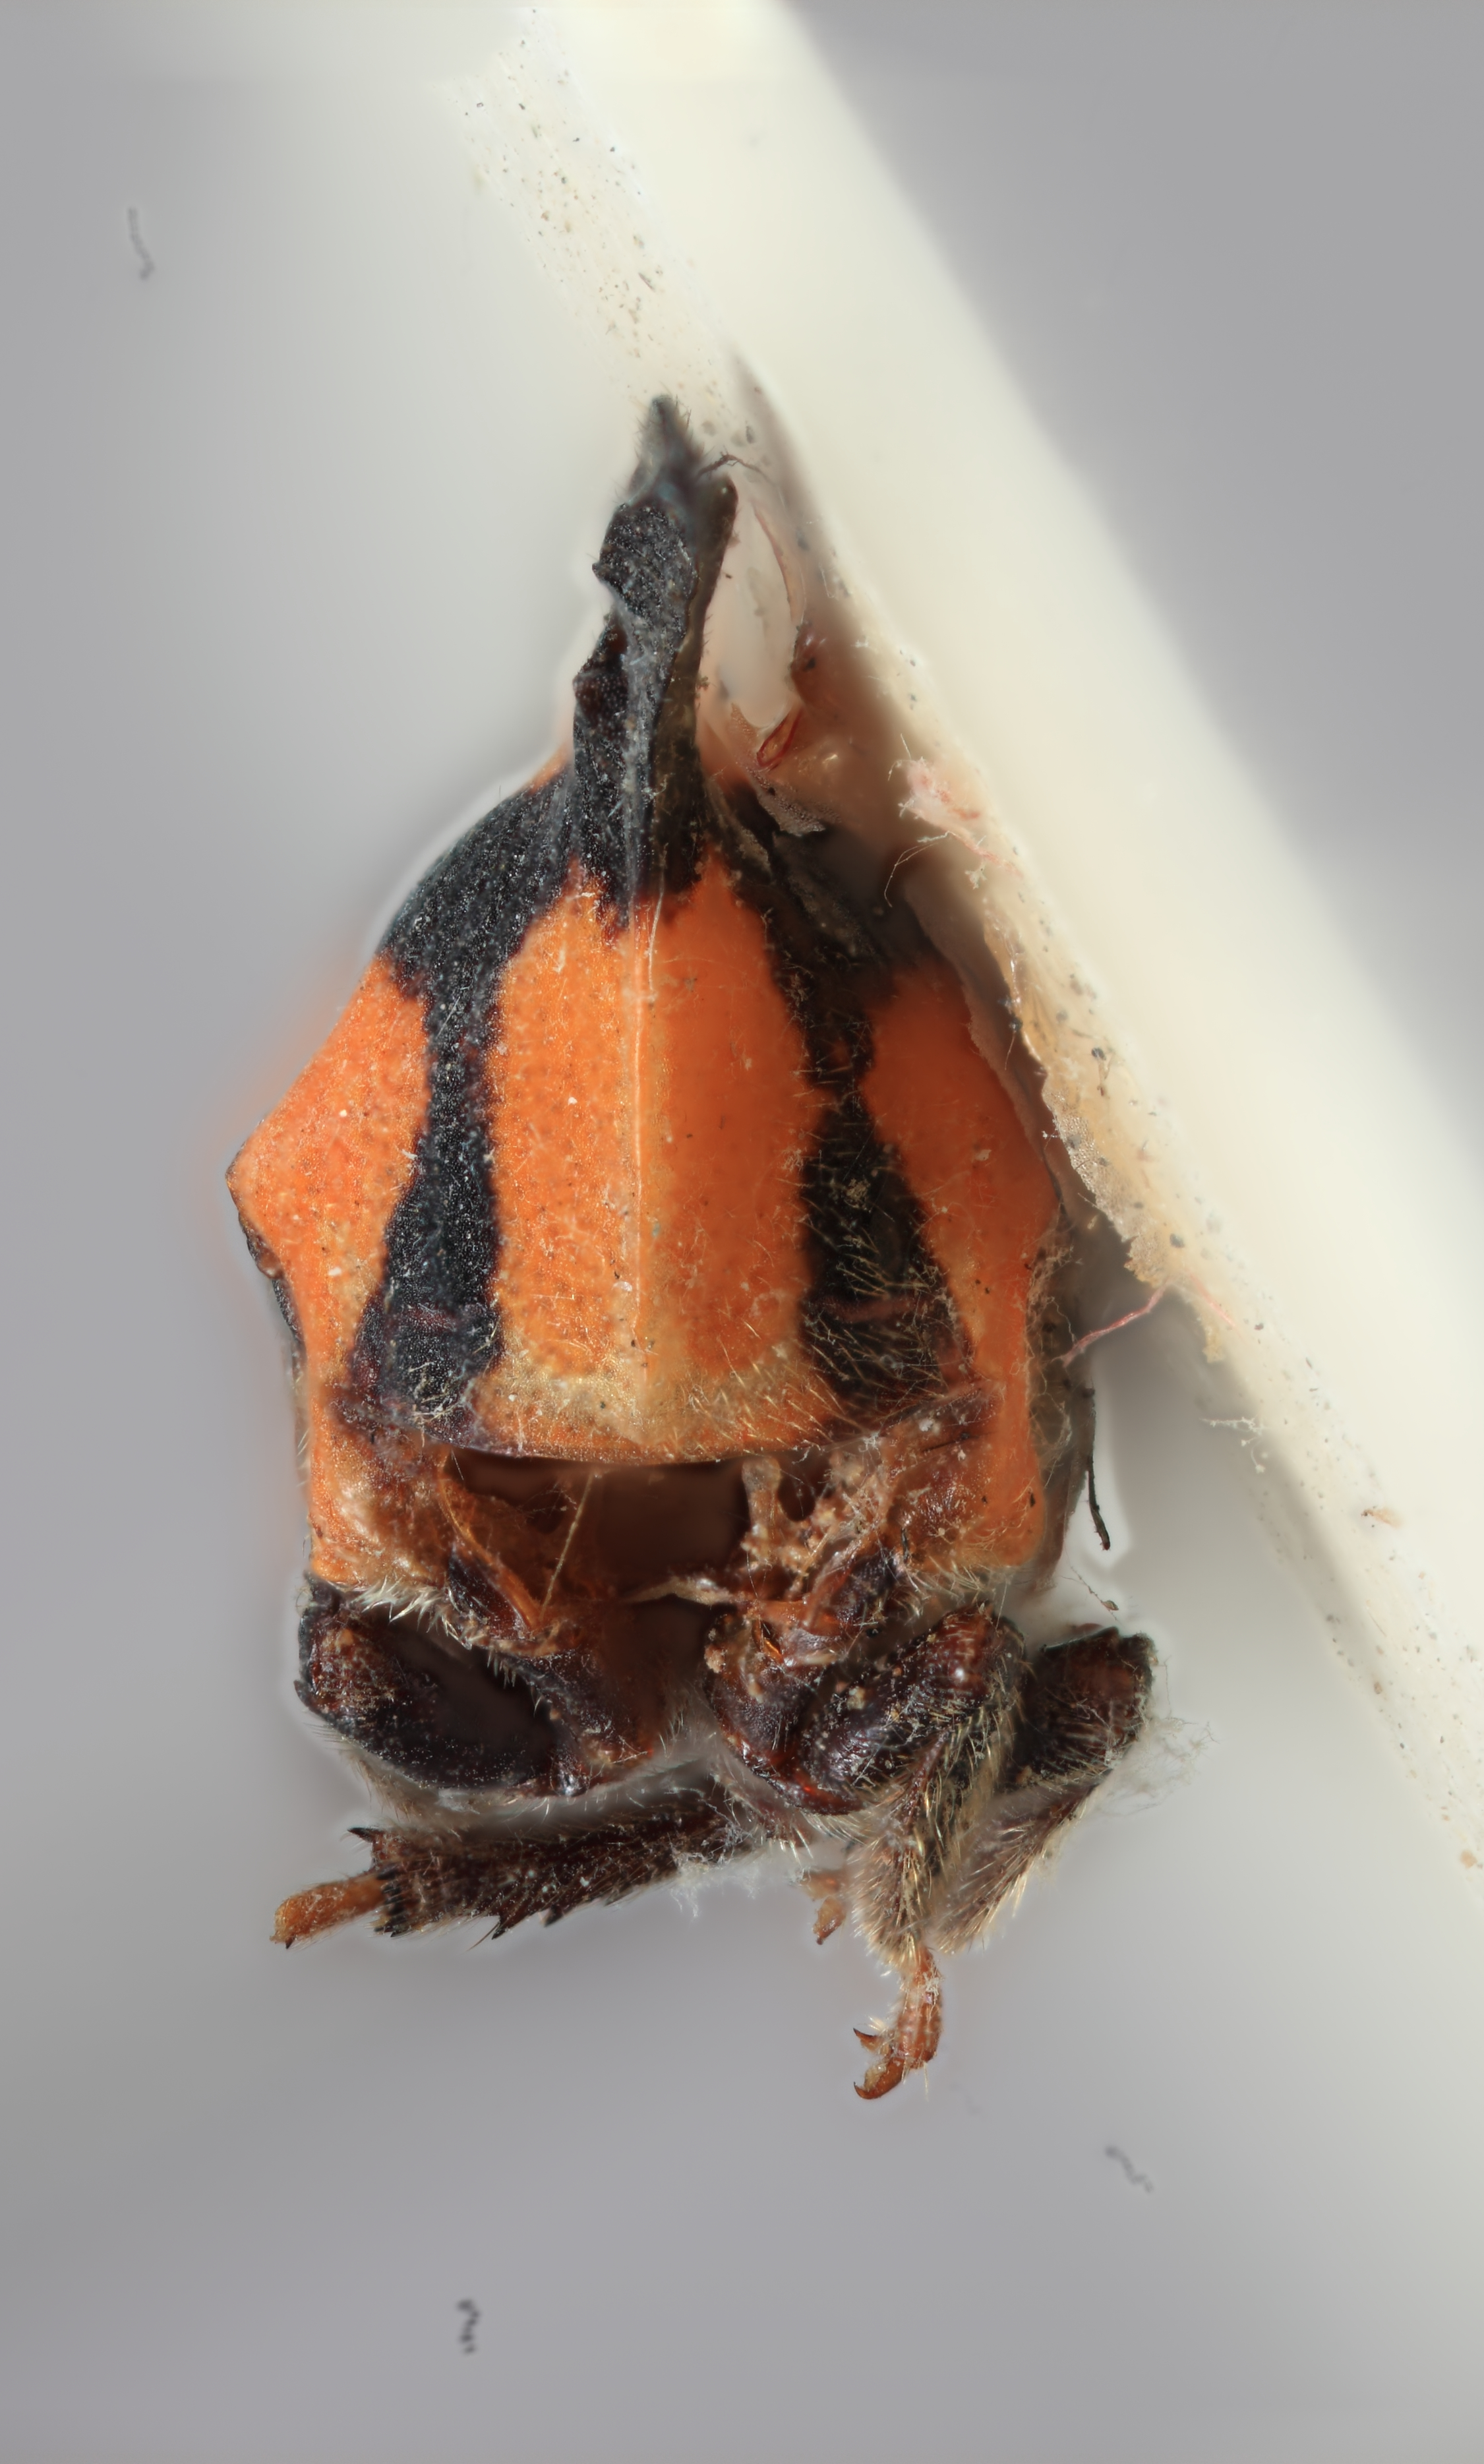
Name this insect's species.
Enchophyllum rileyi
